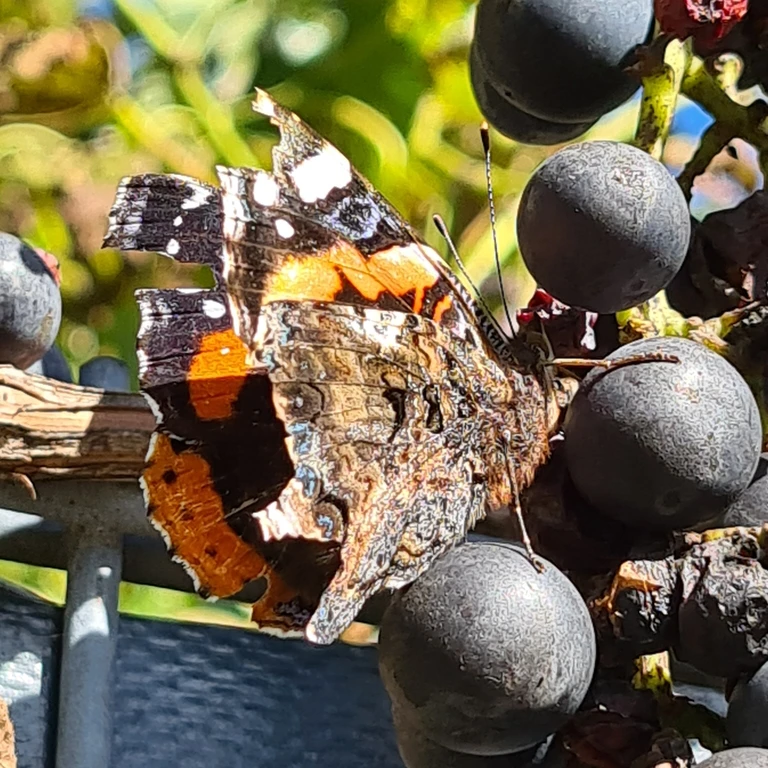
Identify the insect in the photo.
Vanessa atalanta
